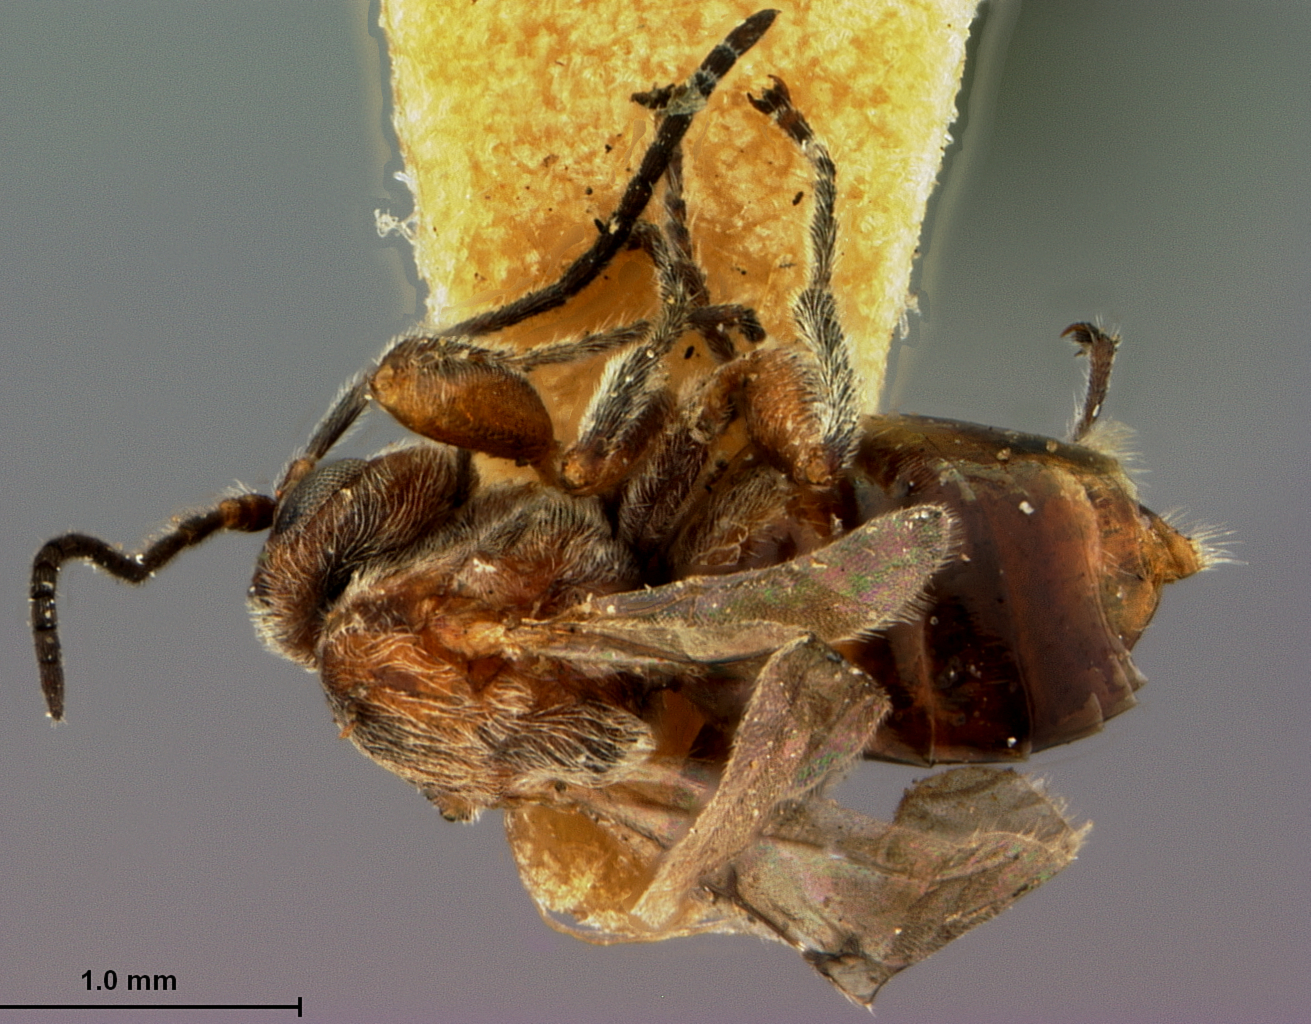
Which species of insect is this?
Acraspis patelloides
